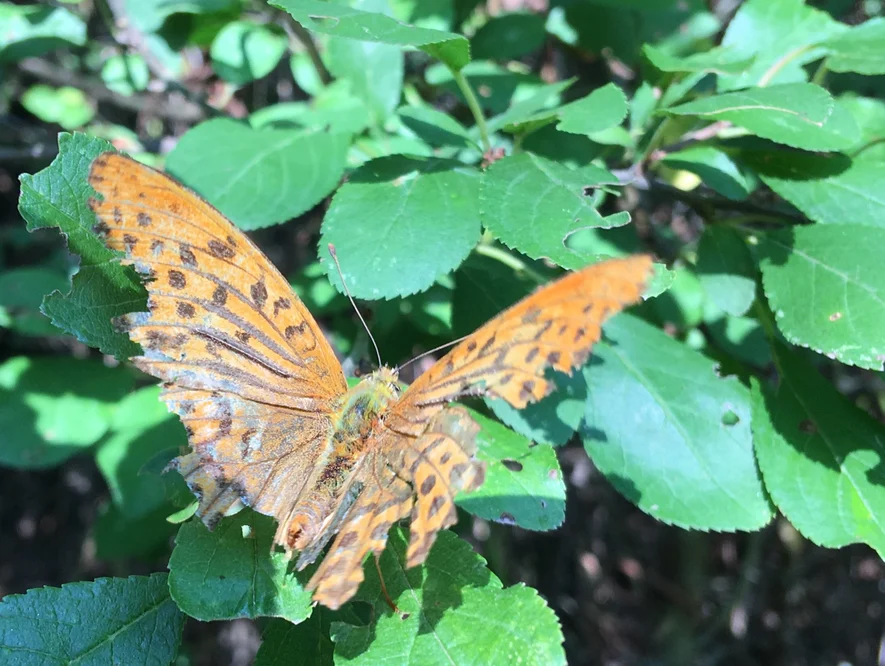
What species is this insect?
Argynnis paphia
